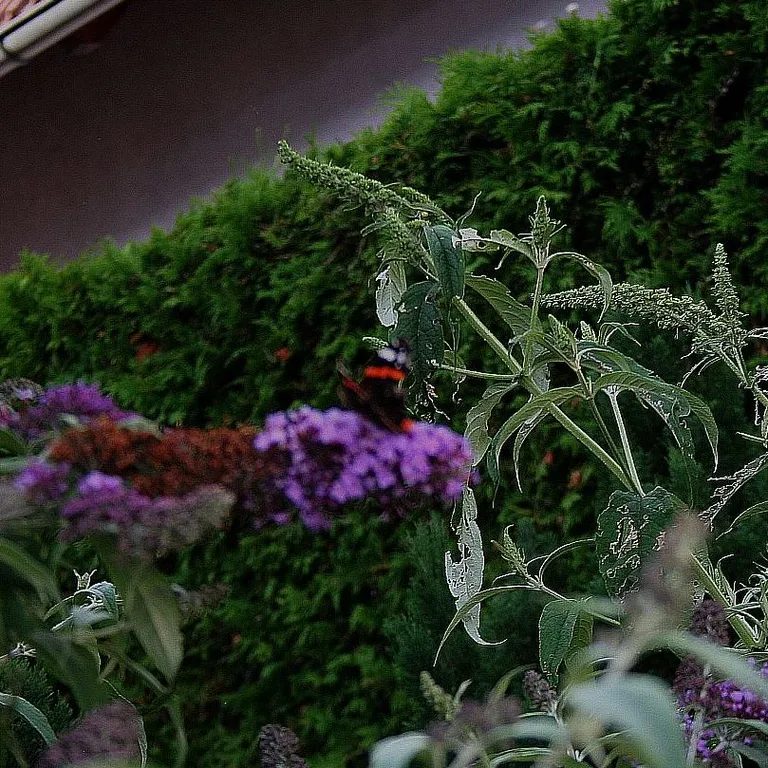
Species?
Vanessa atalanta
